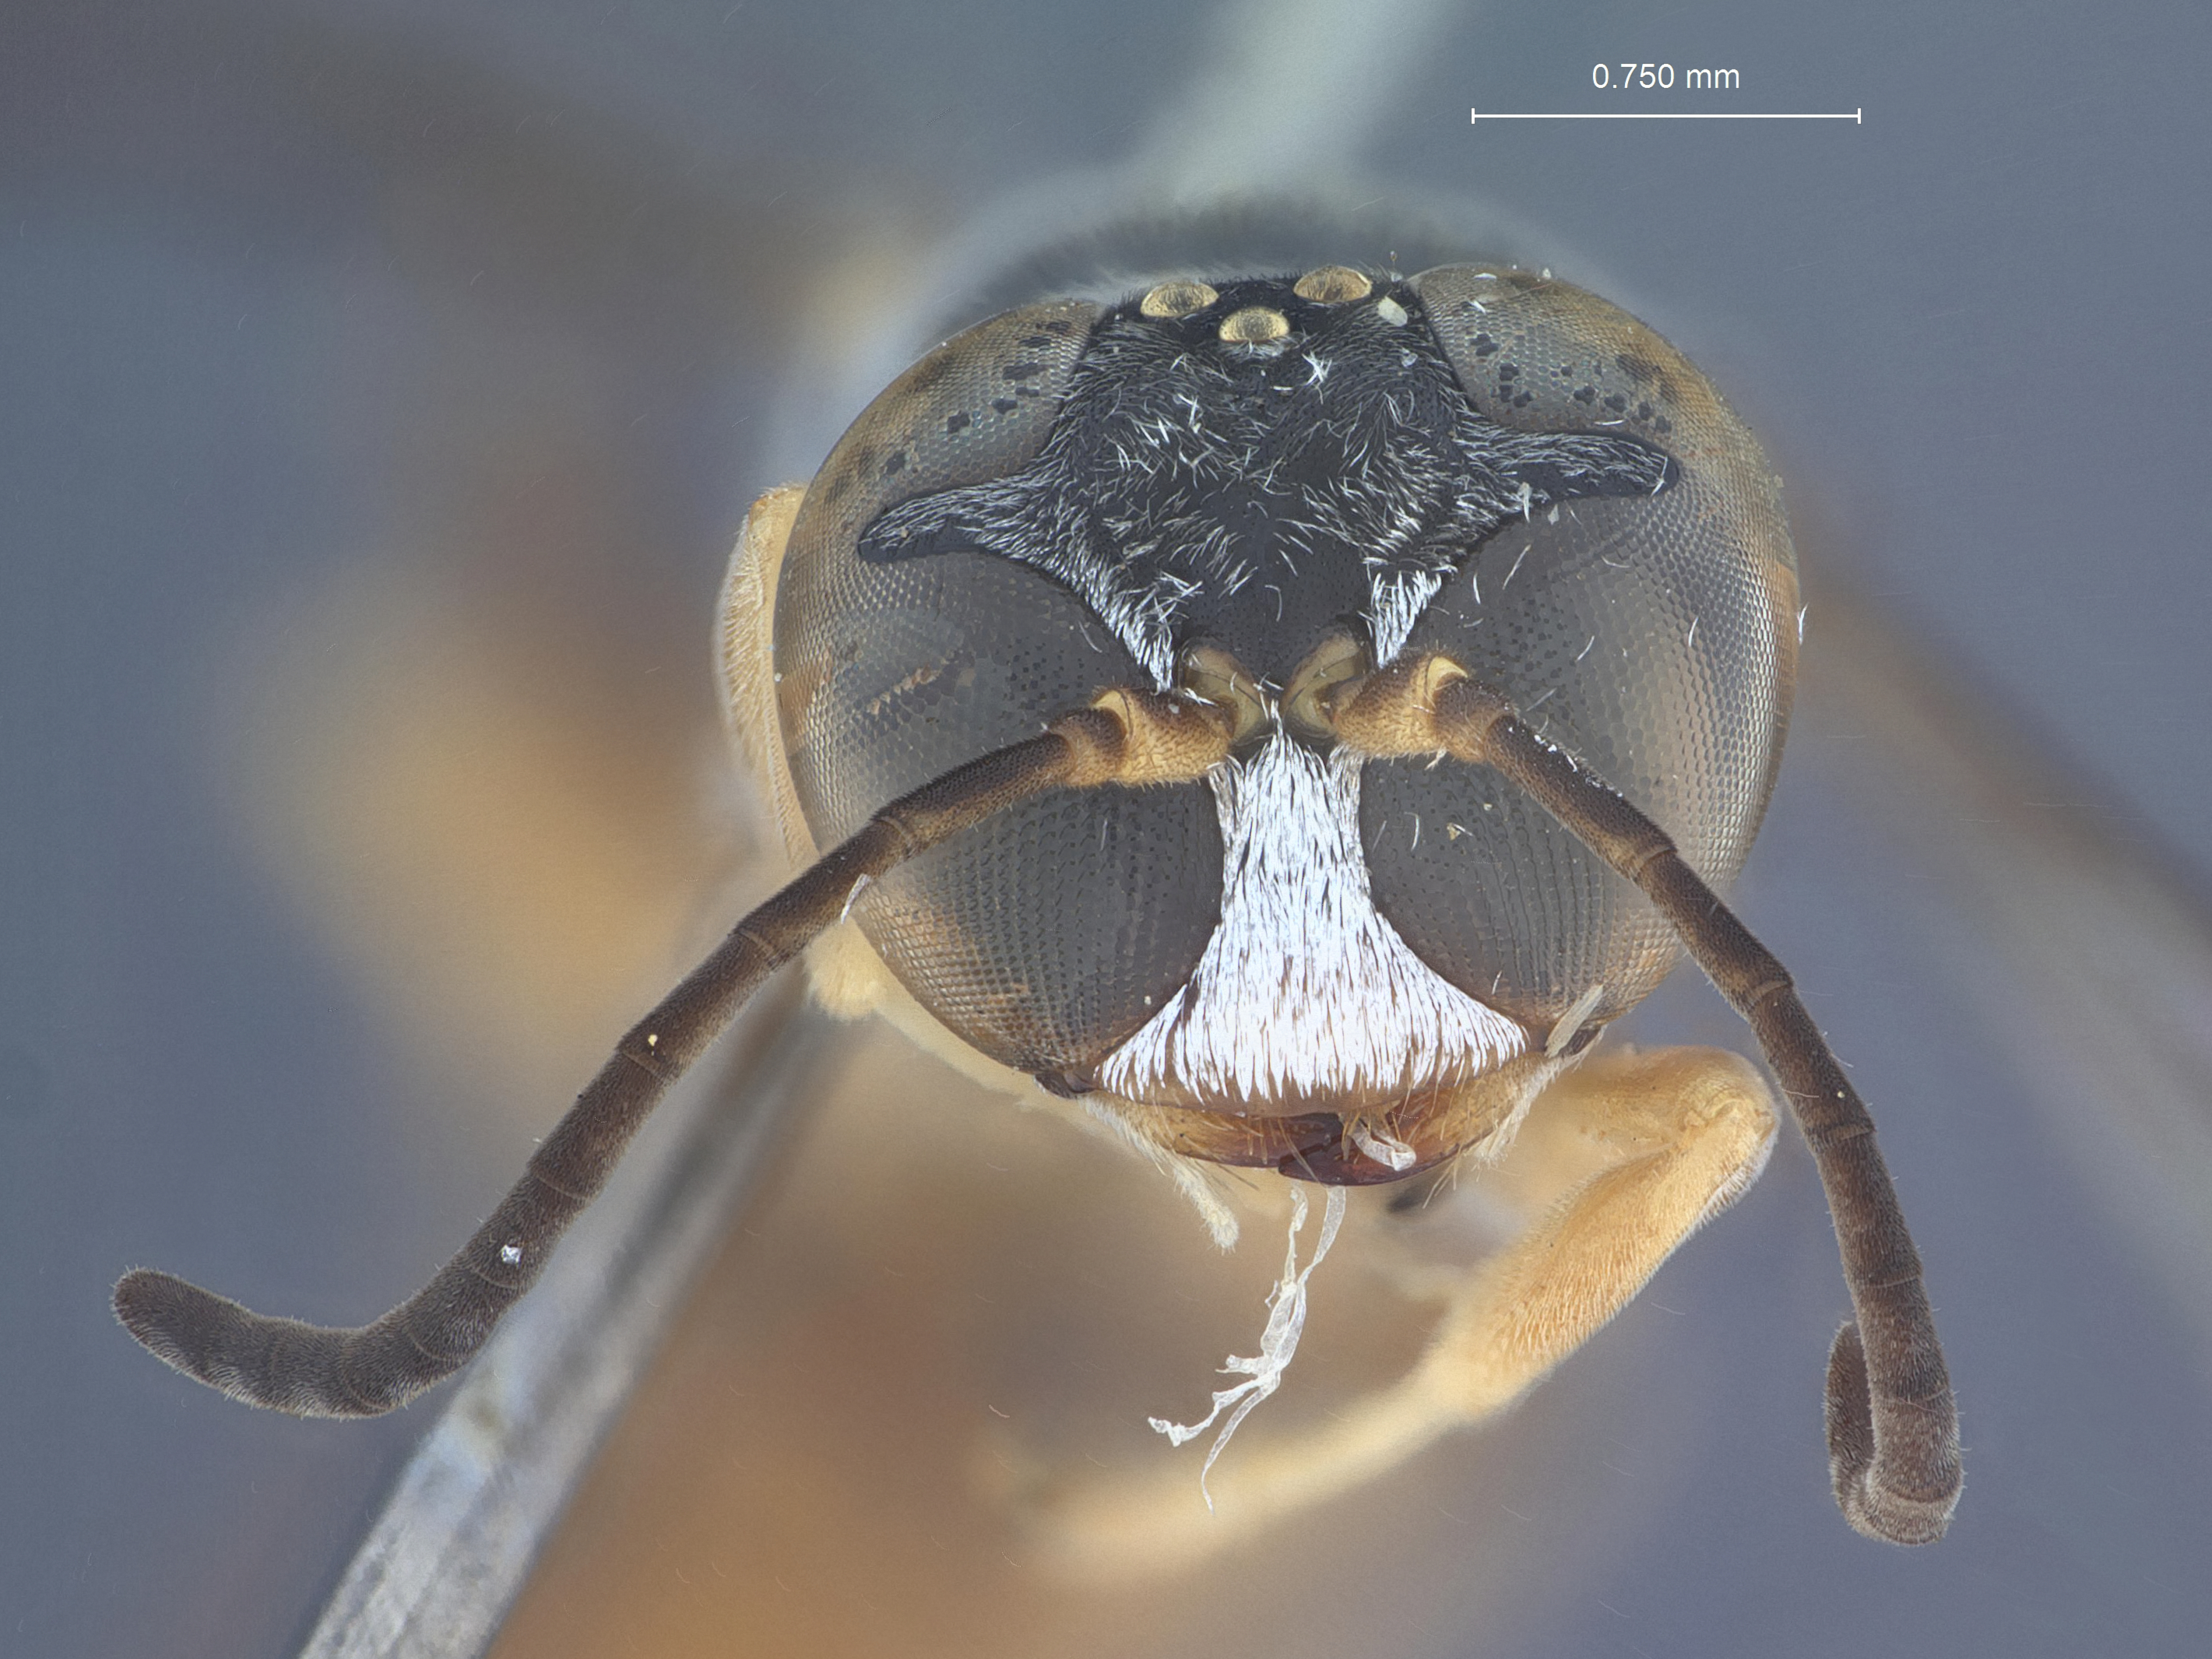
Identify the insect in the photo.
Trypoxylon kitulgalaense
